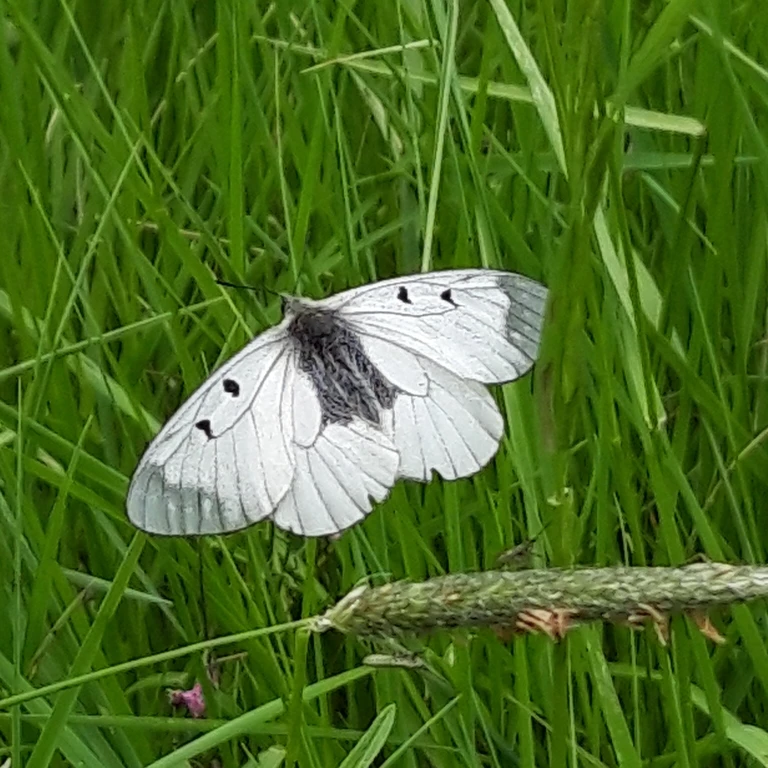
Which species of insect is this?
Parnassius mnemosyne
